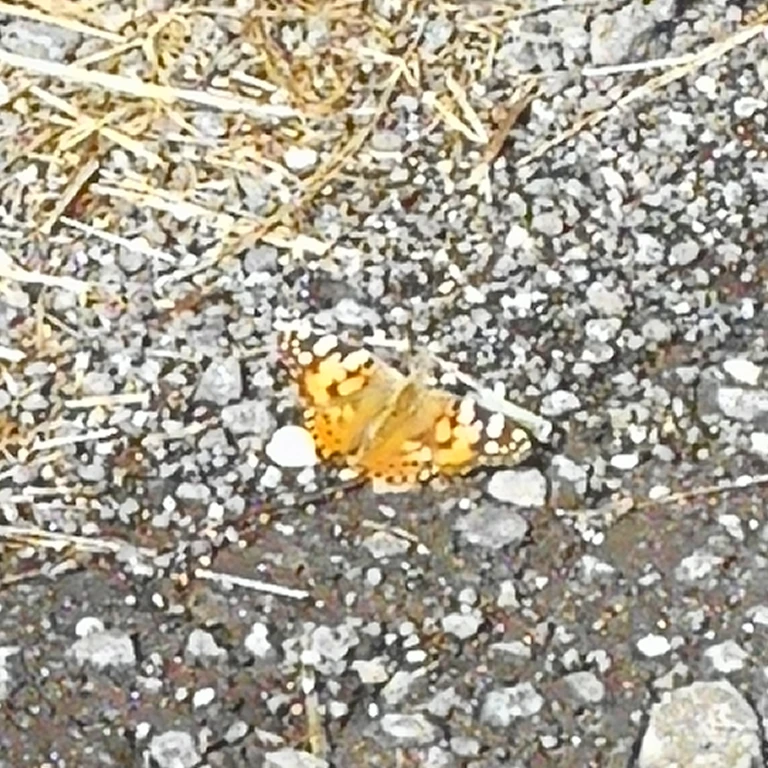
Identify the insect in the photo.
Vanessa cardui
